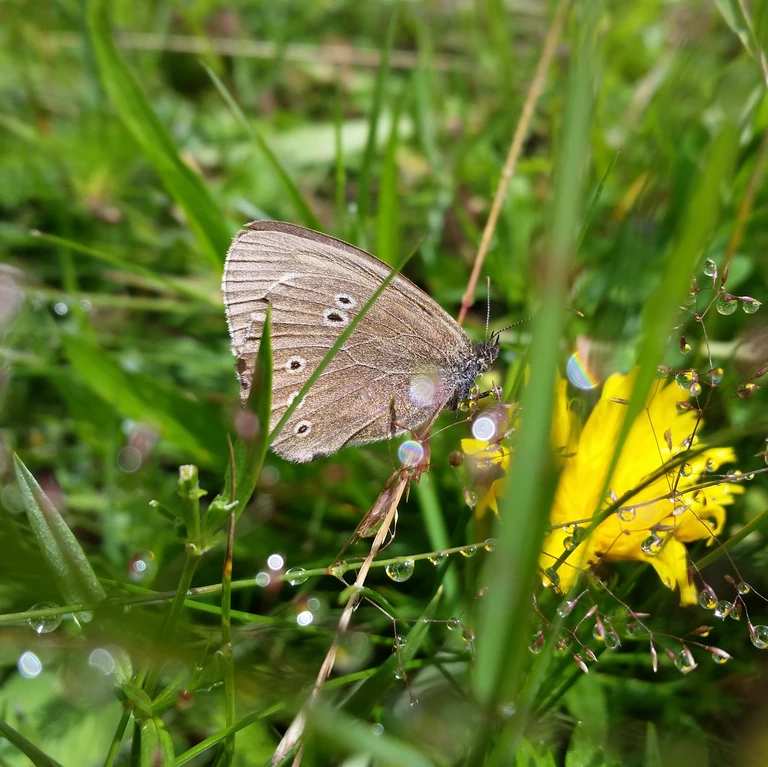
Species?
Aphantopus hyperantus
